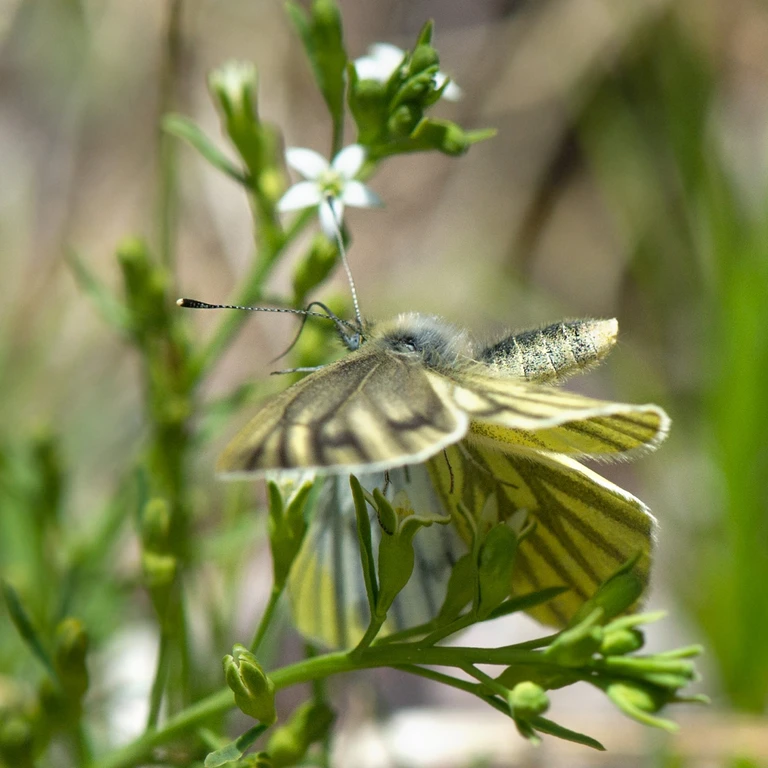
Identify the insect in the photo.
Pieris bryoniae
